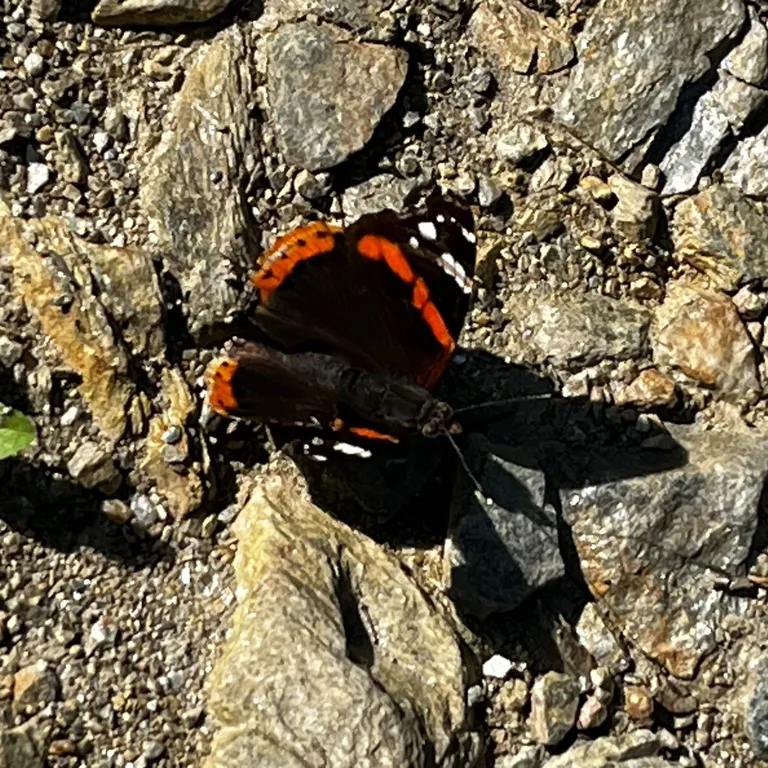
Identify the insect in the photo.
Vanessa atalanta
